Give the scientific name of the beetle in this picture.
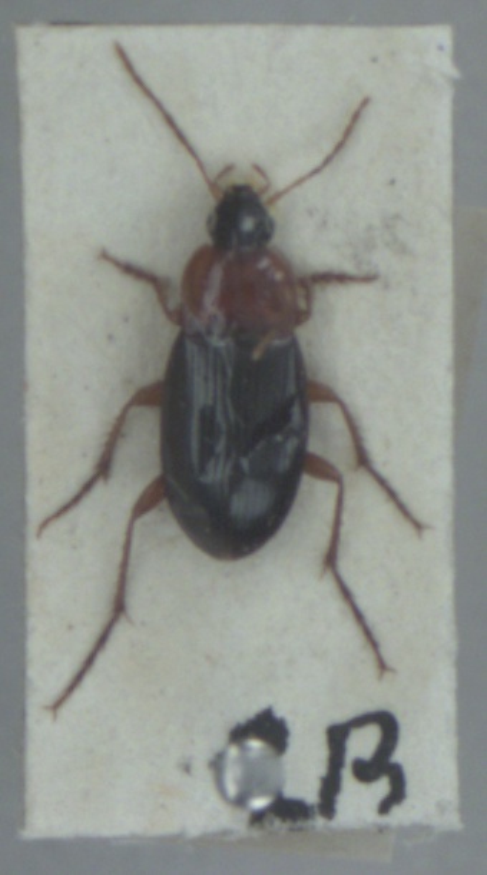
Calathus melanocephalus
